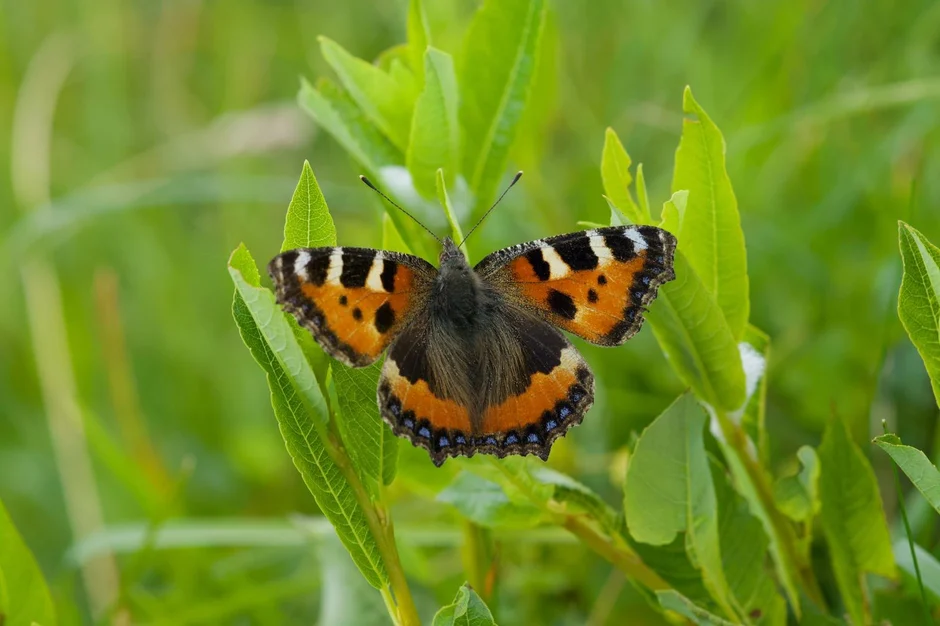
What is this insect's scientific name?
Aglais urticae
